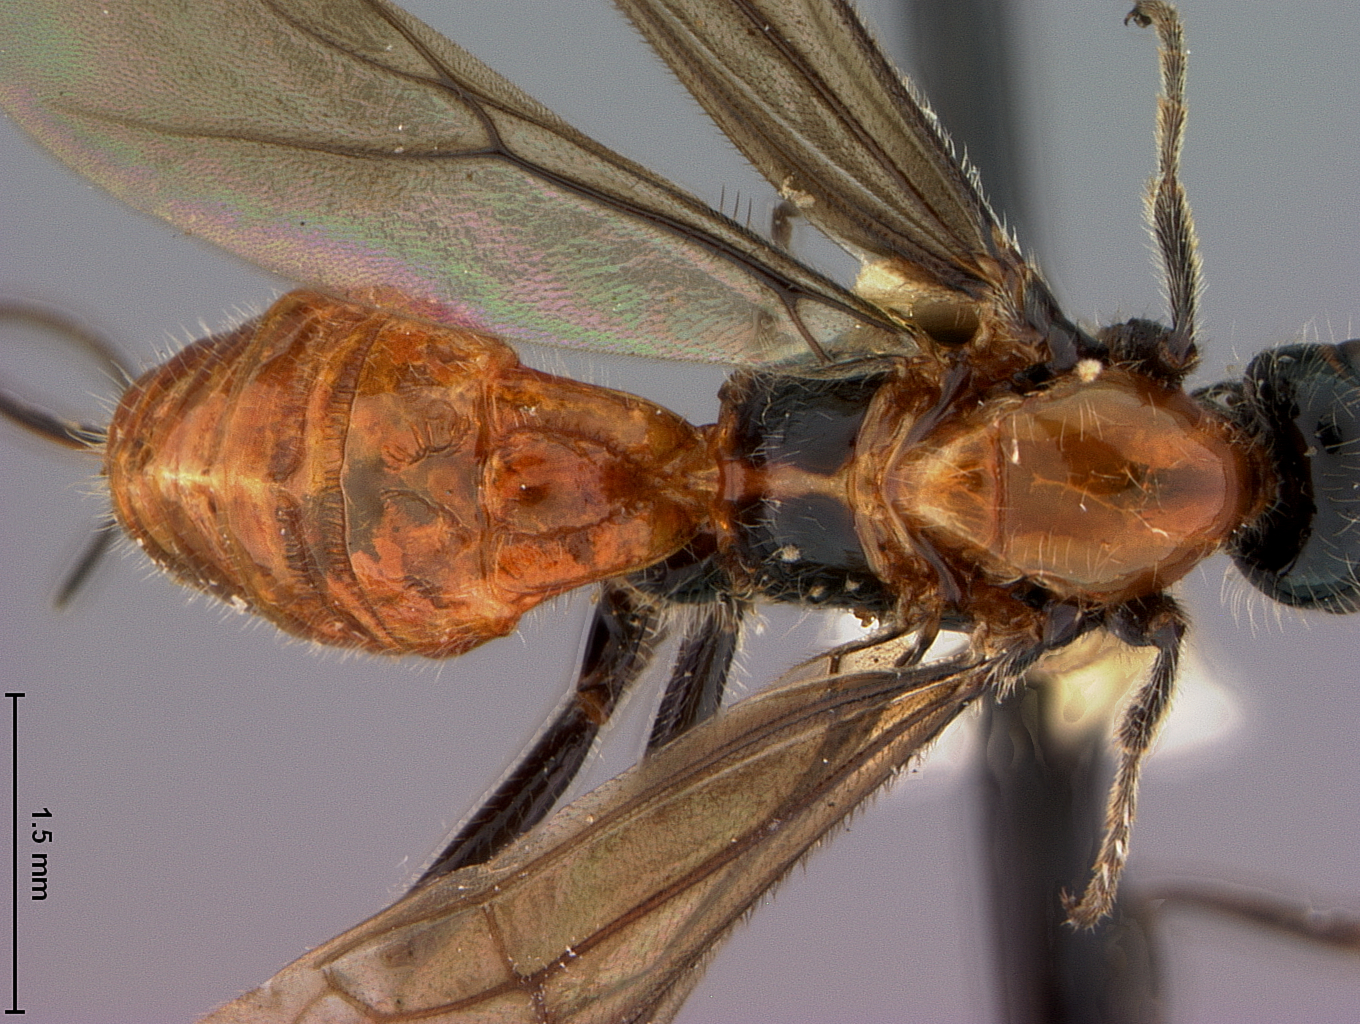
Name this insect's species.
Vipio moneilemae
